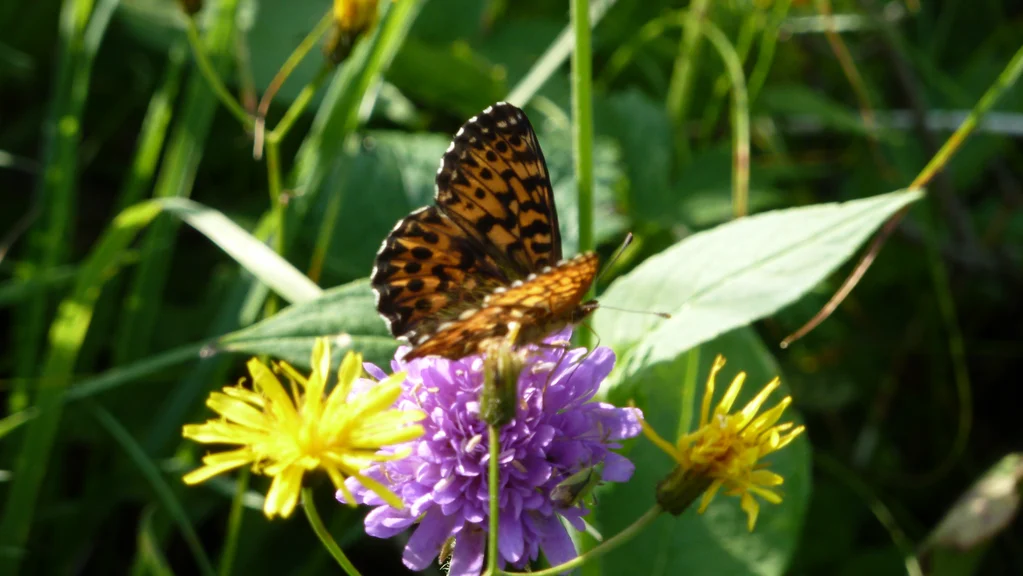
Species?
Boloria titania
